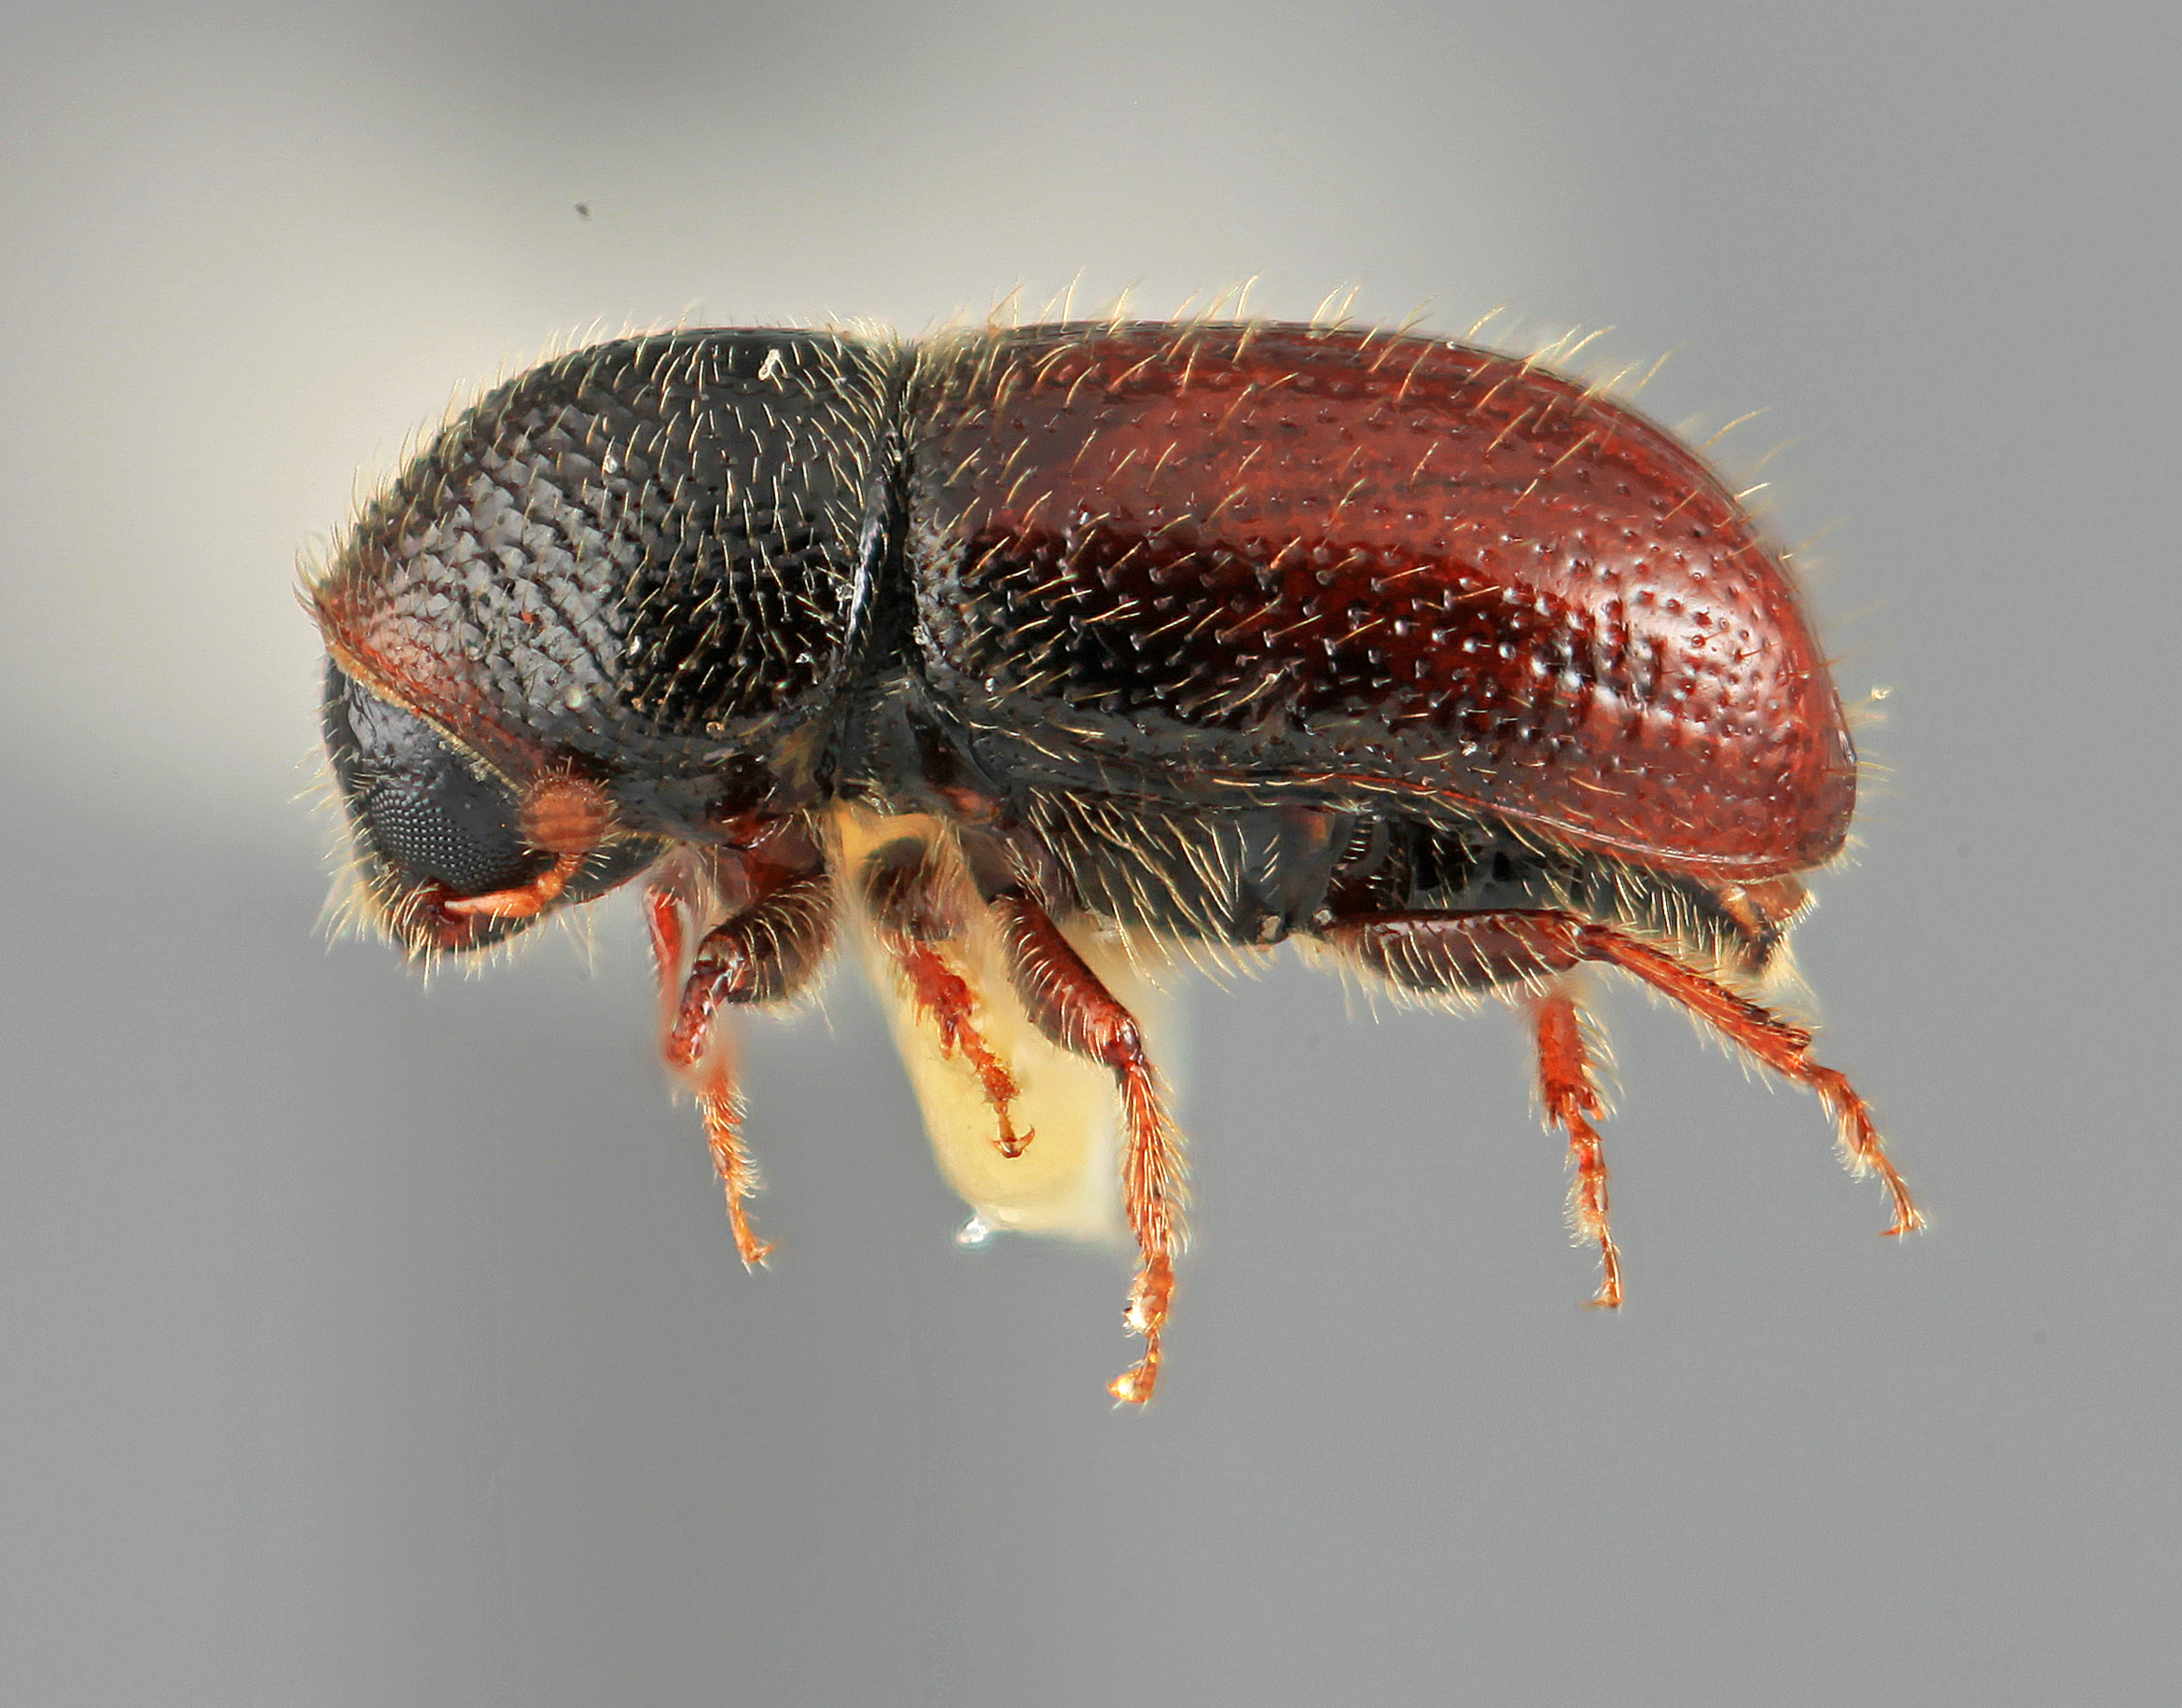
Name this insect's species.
Conophthorus cembroides
